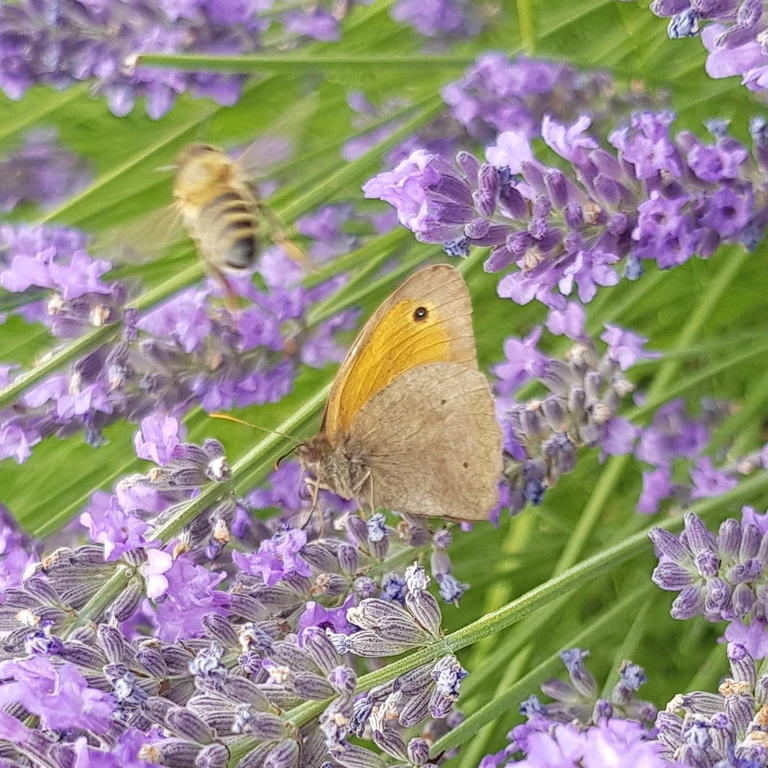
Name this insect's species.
Maniola jurtina
